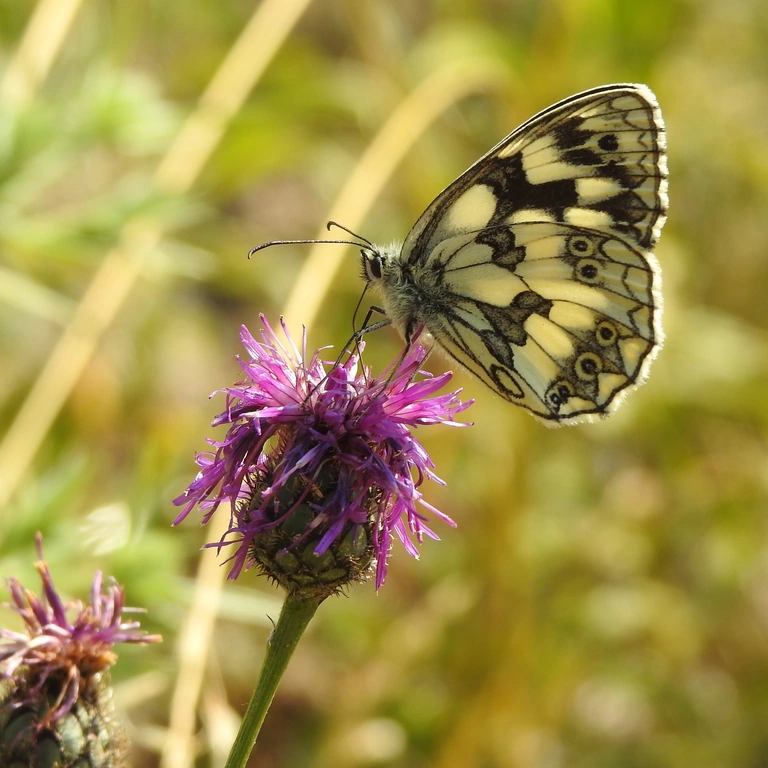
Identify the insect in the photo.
Melanargia galathea
